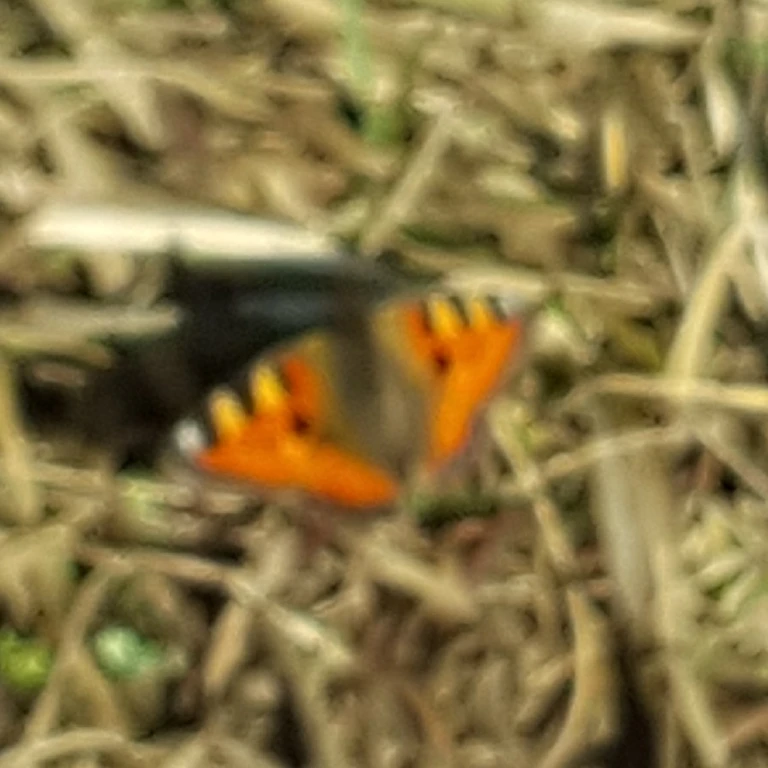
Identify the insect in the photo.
Aglais urticae
